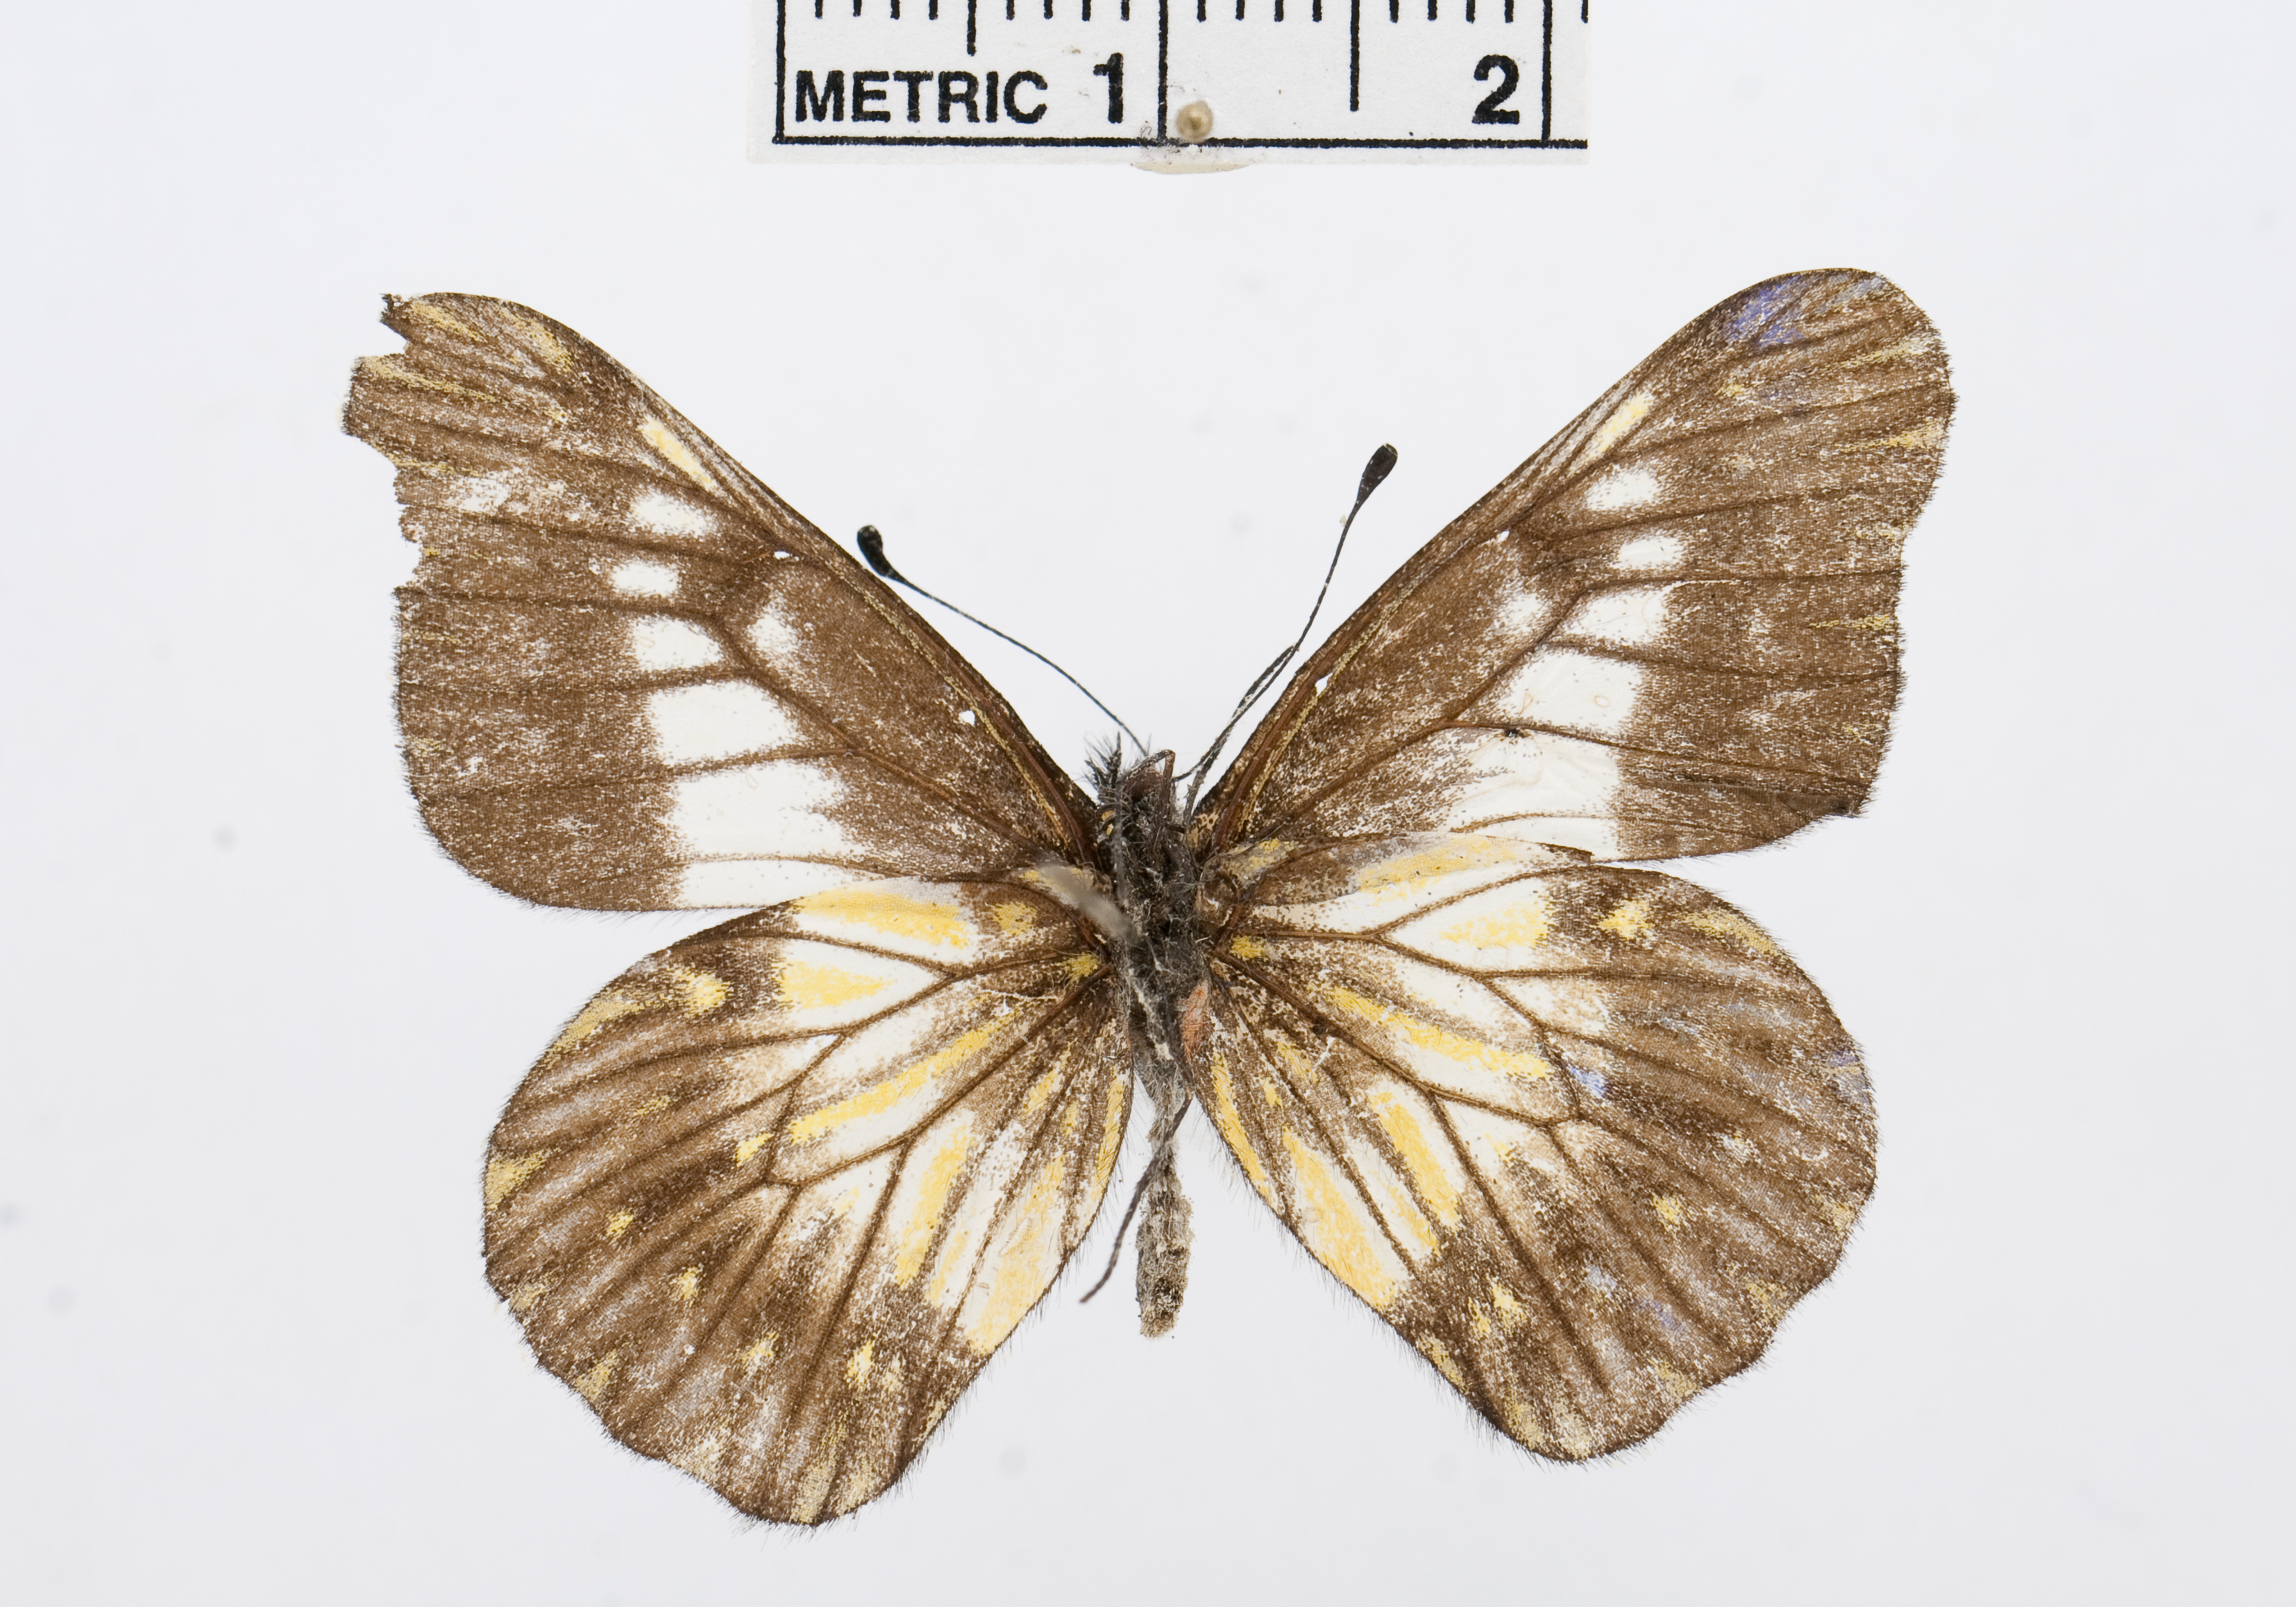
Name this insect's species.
Catasticta ludovici
